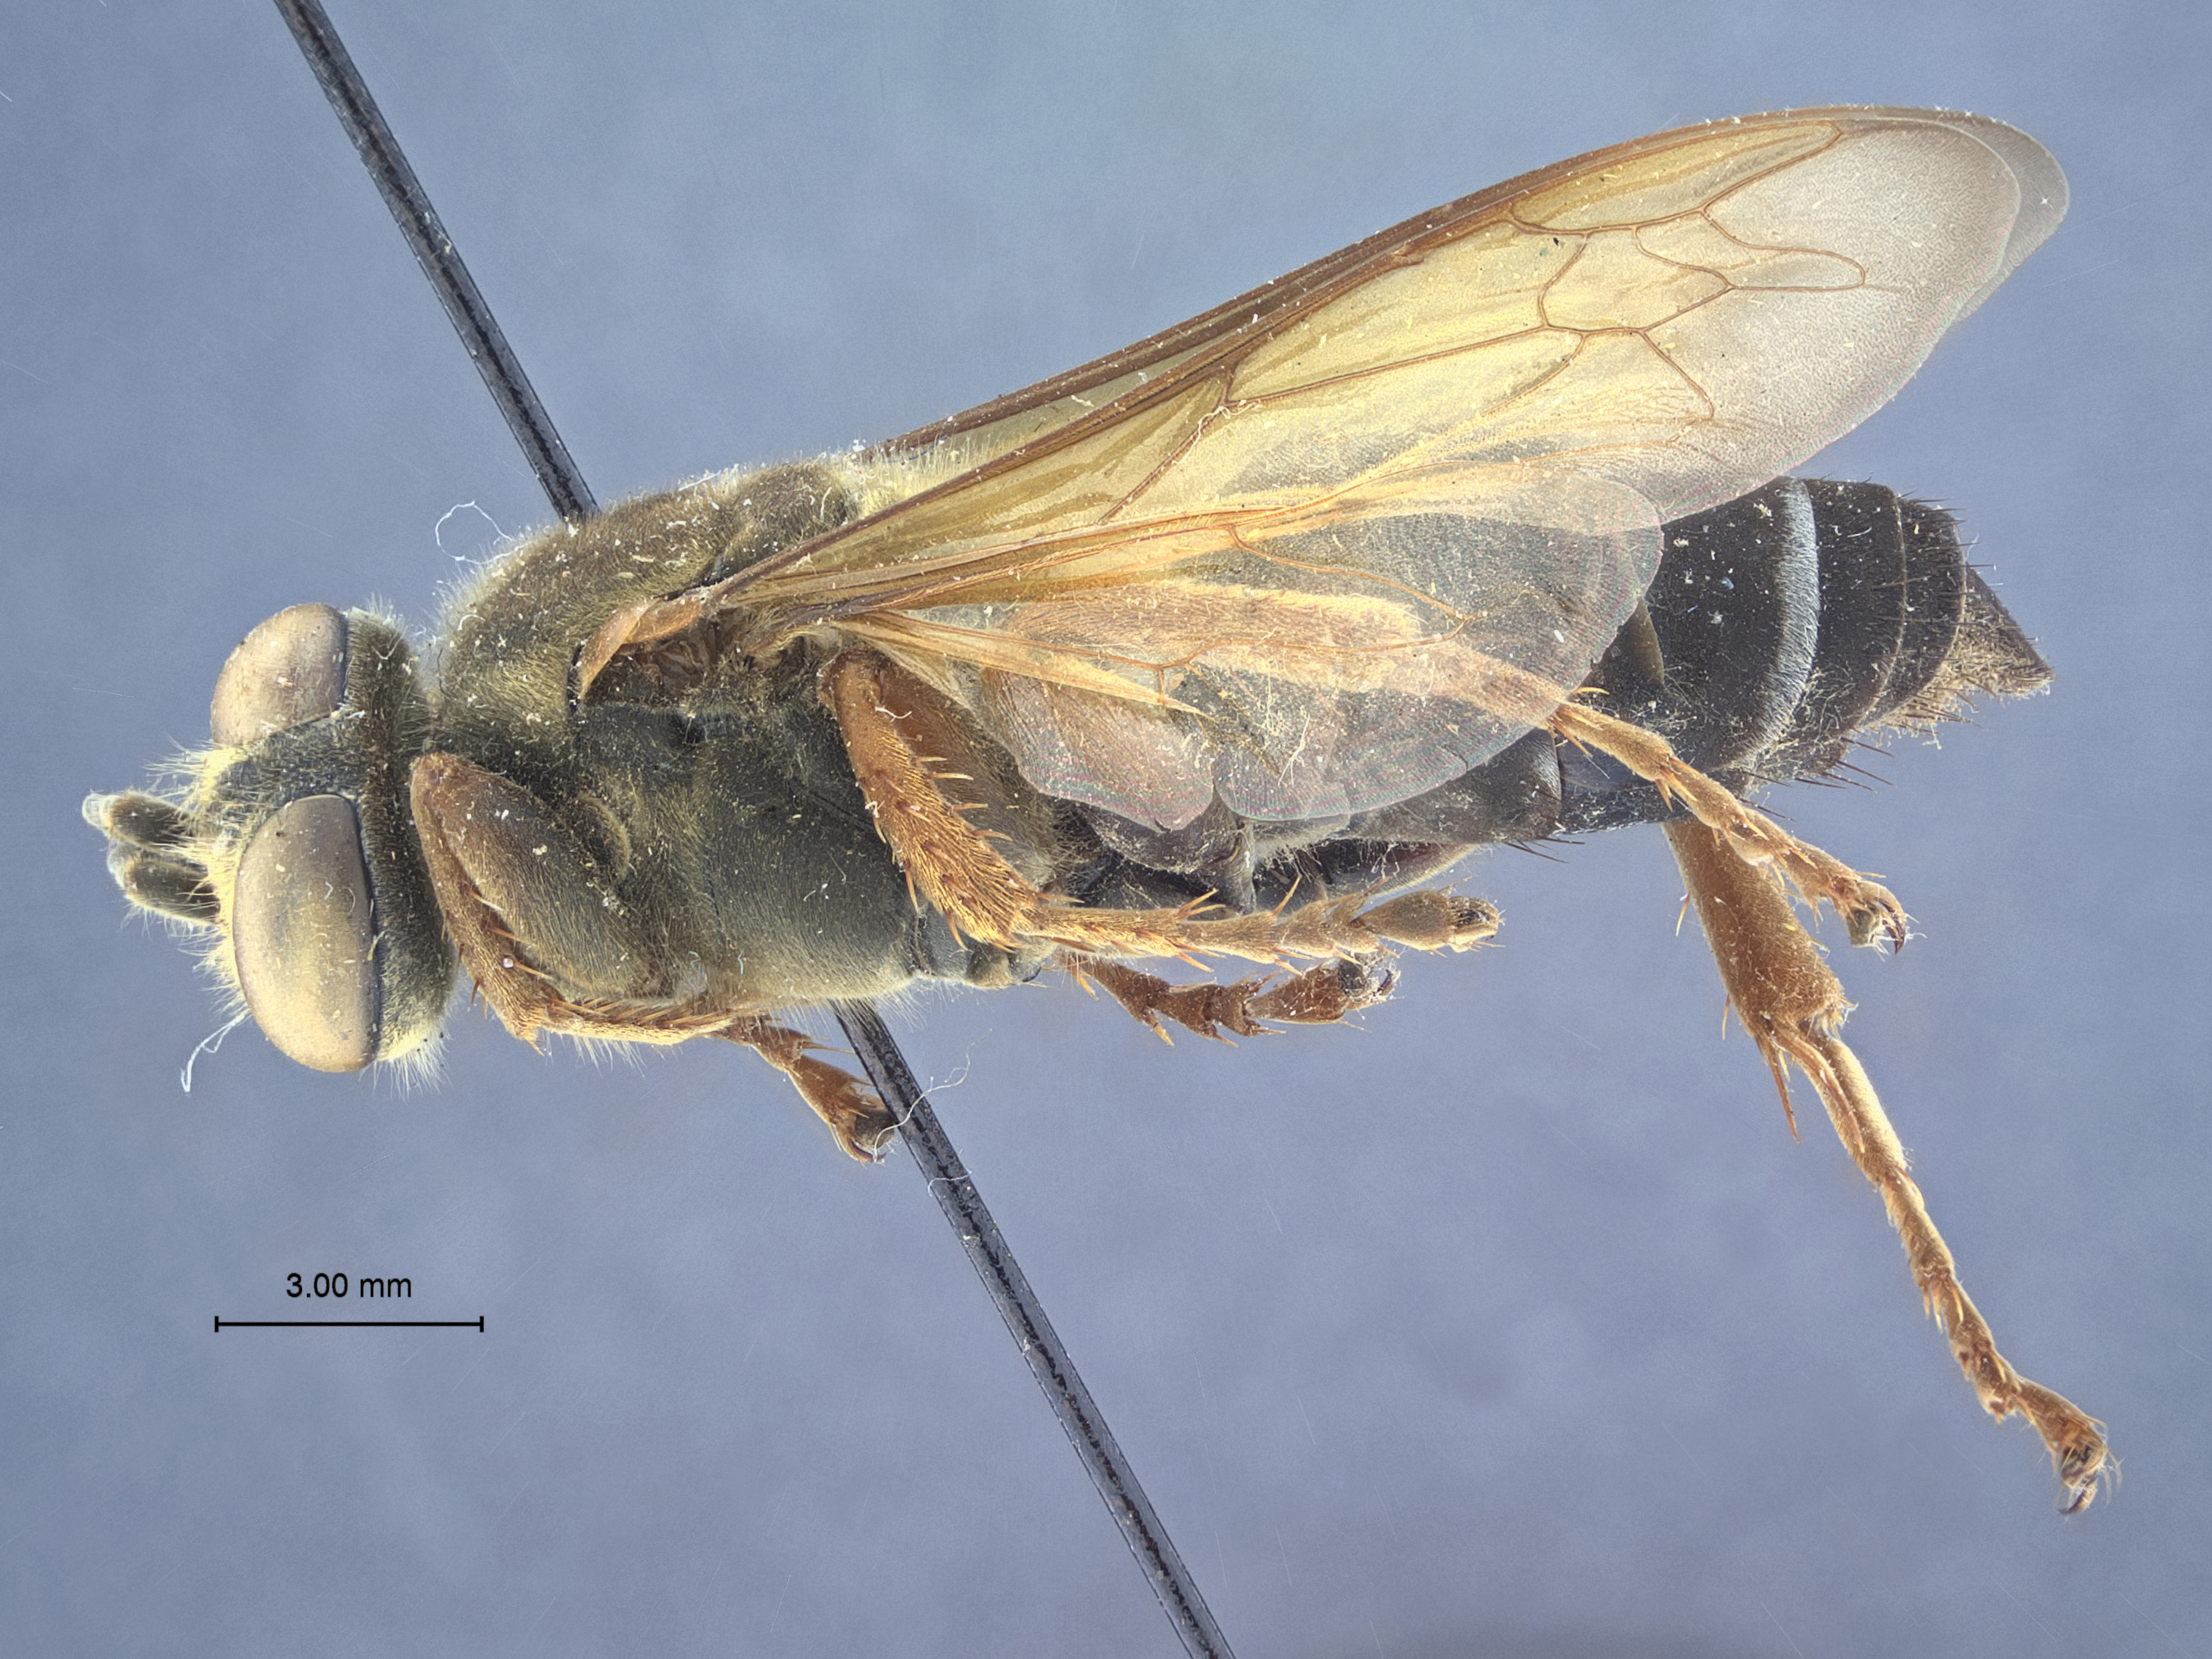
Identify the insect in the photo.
Tachytes fundatus
